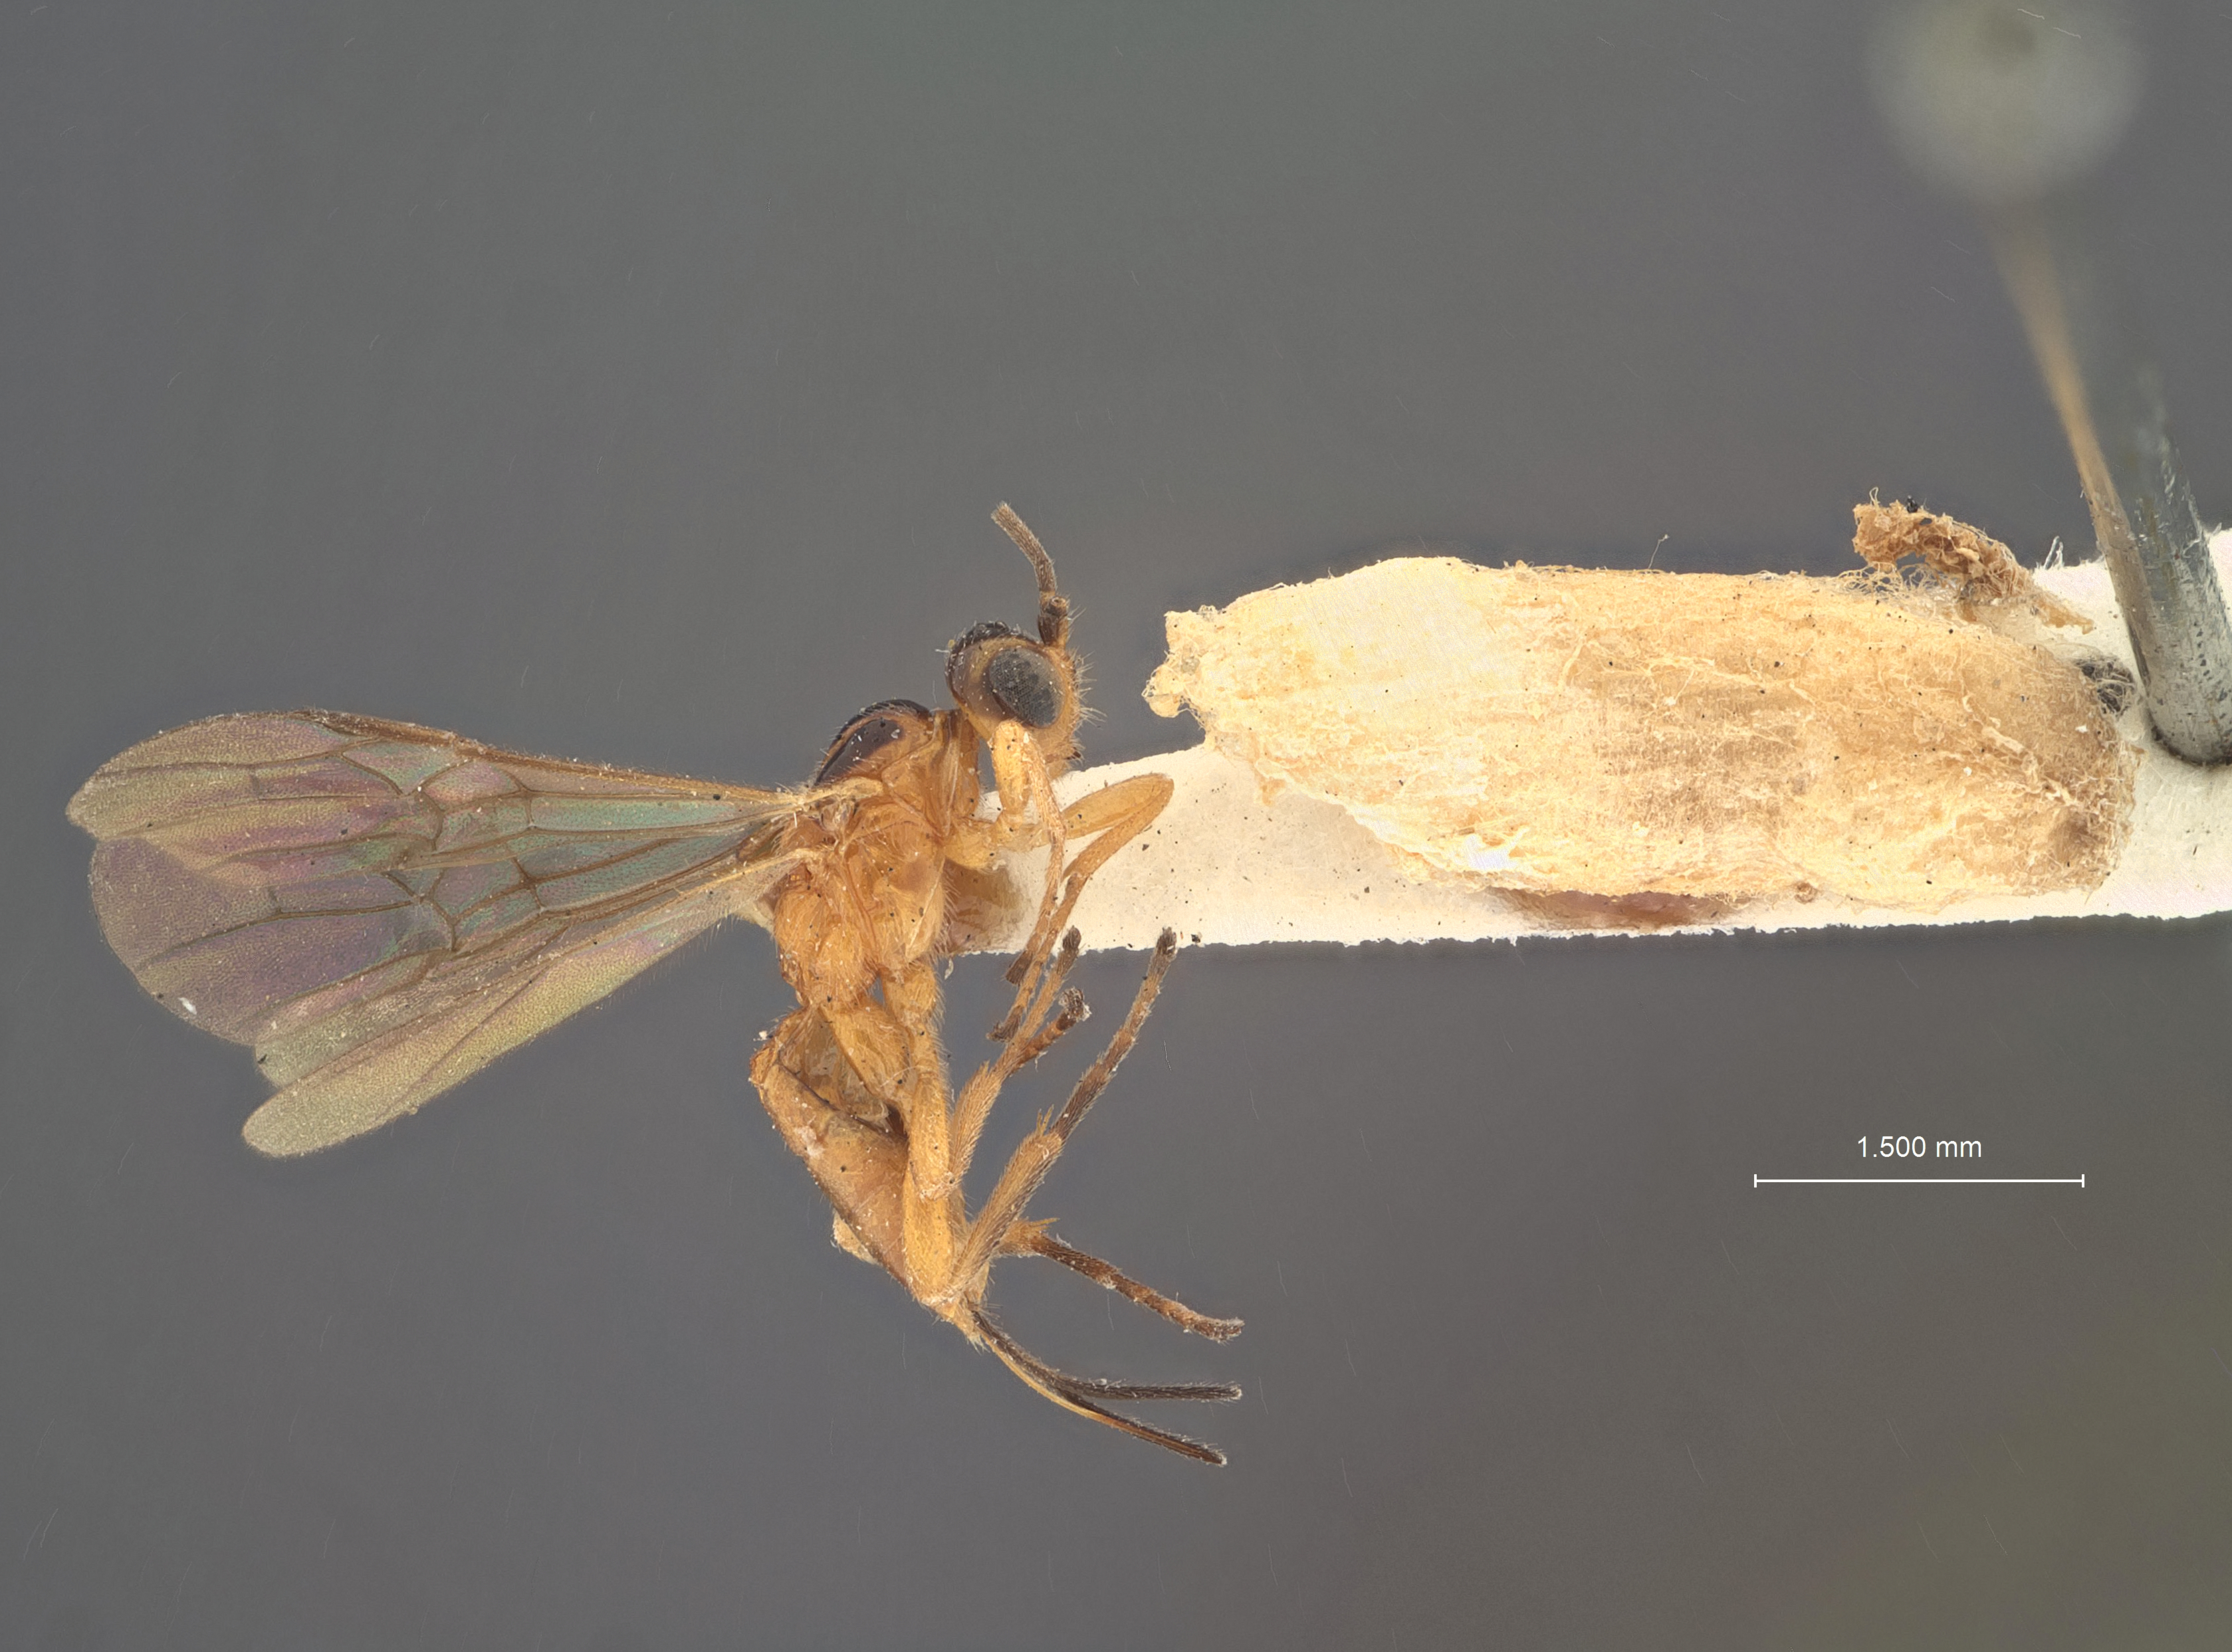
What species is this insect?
Microbracon geraei
